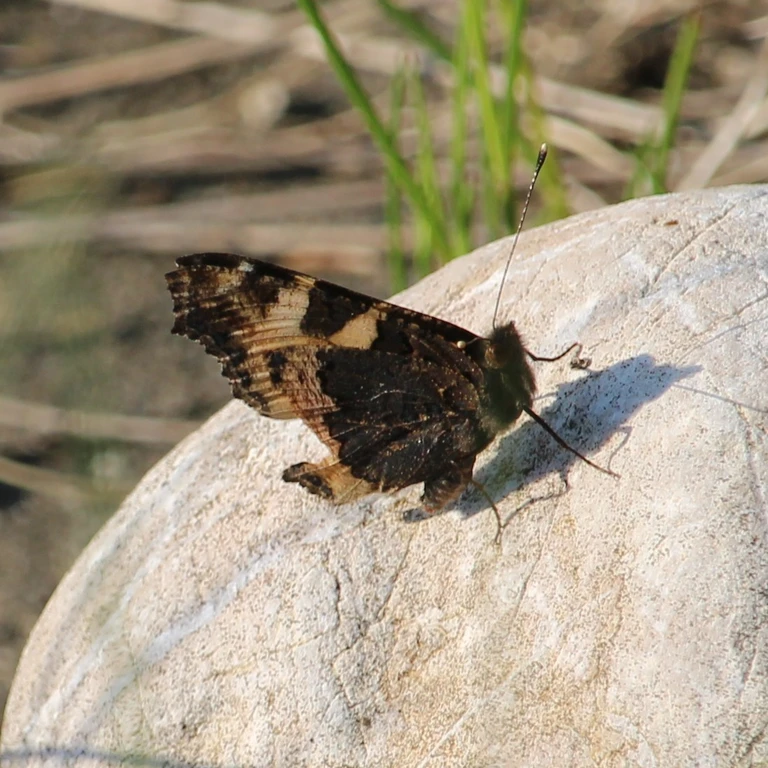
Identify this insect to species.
Aglais urticae
